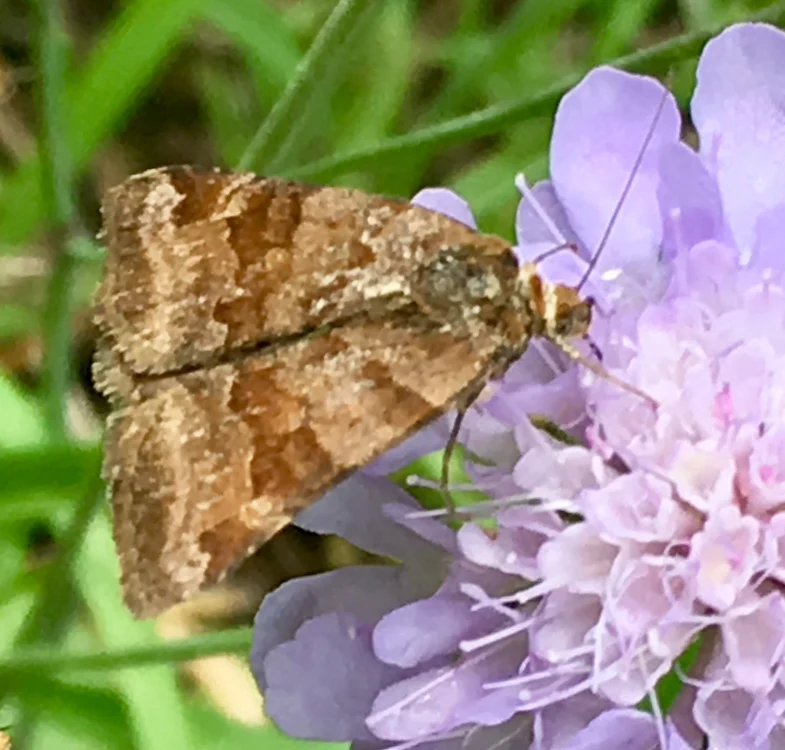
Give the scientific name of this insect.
Euclidia glyphica
